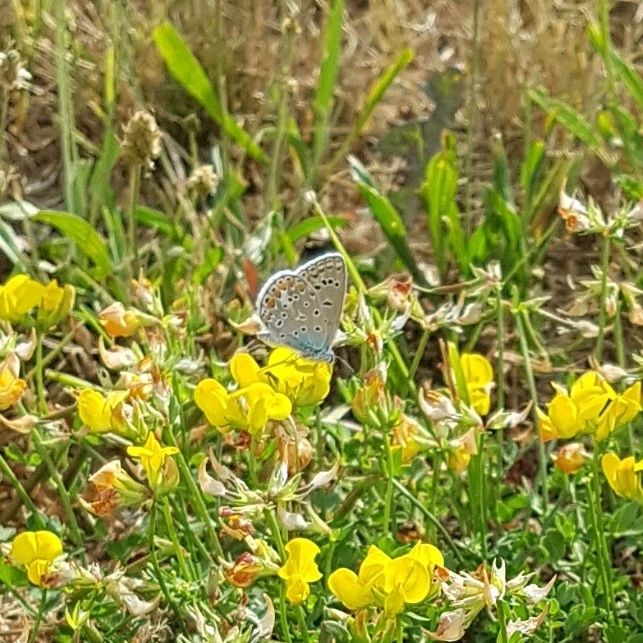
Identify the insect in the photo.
Polyommatus icarus
